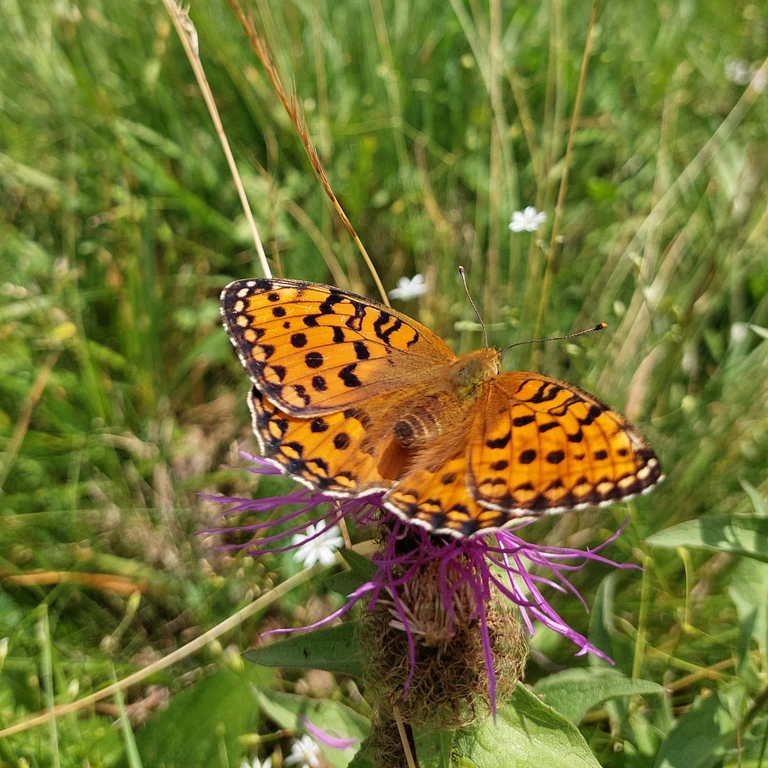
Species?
Speyeria aglaja
